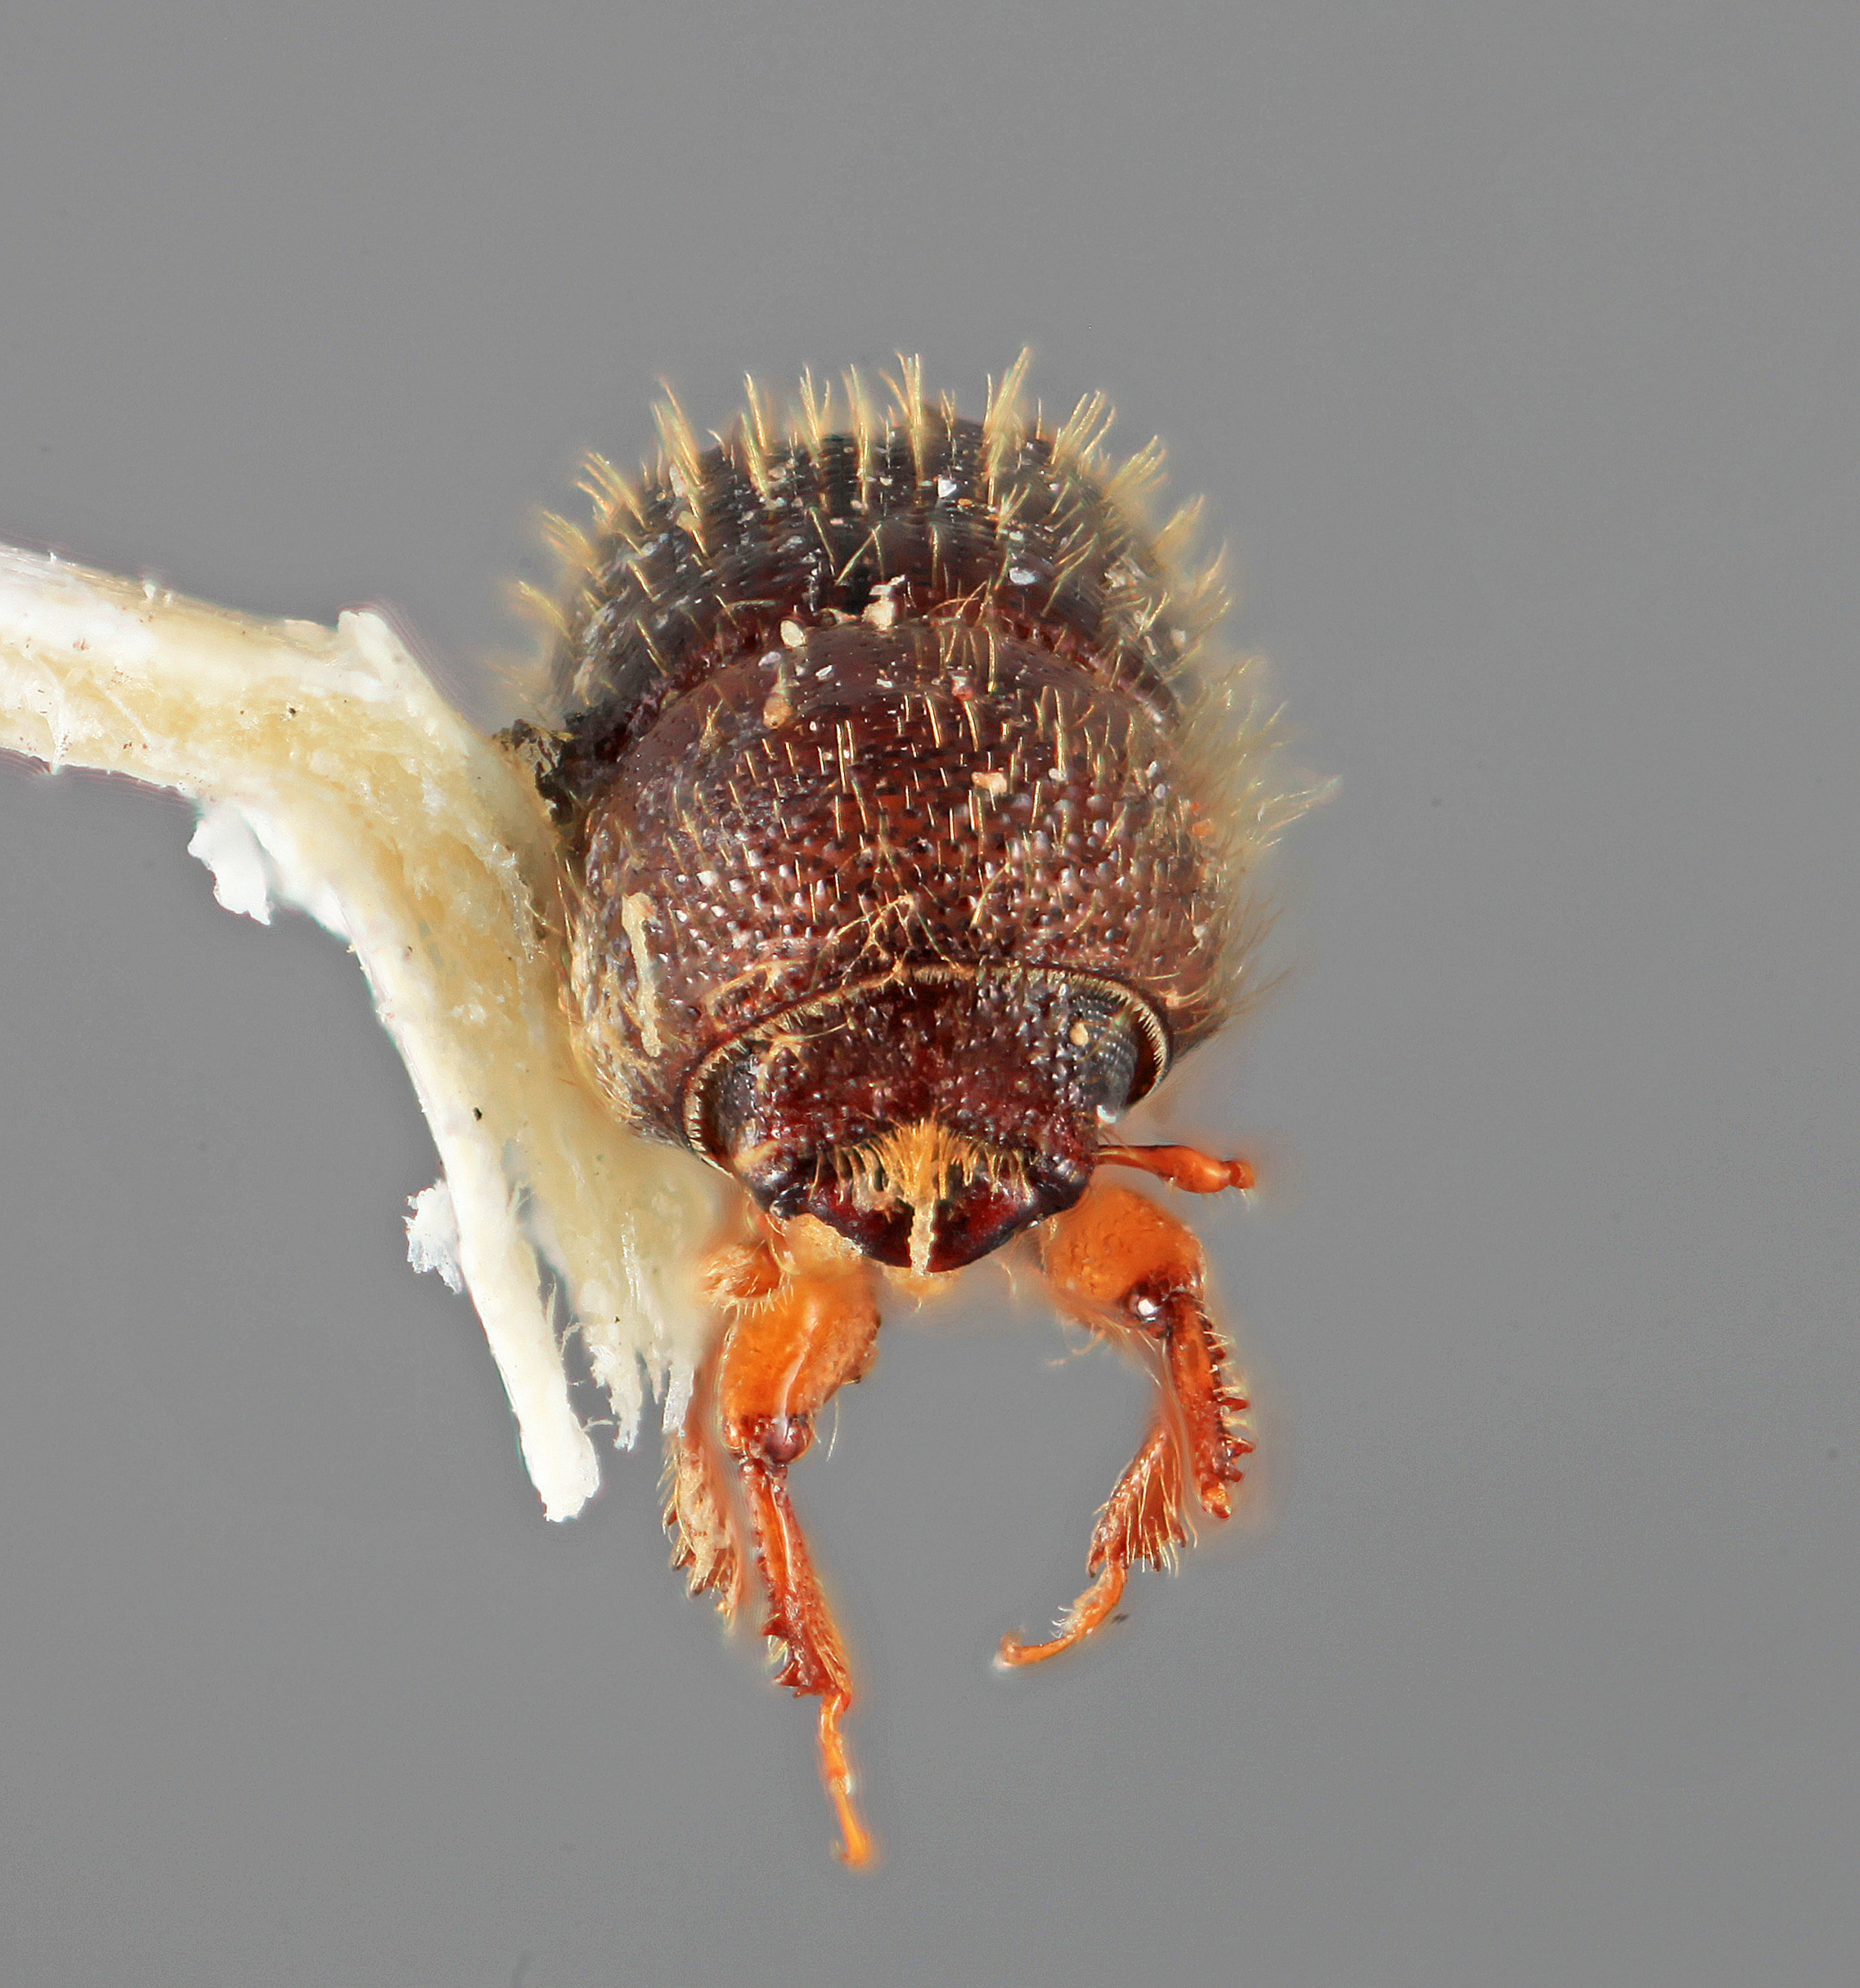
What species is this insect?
Mimips fortis
